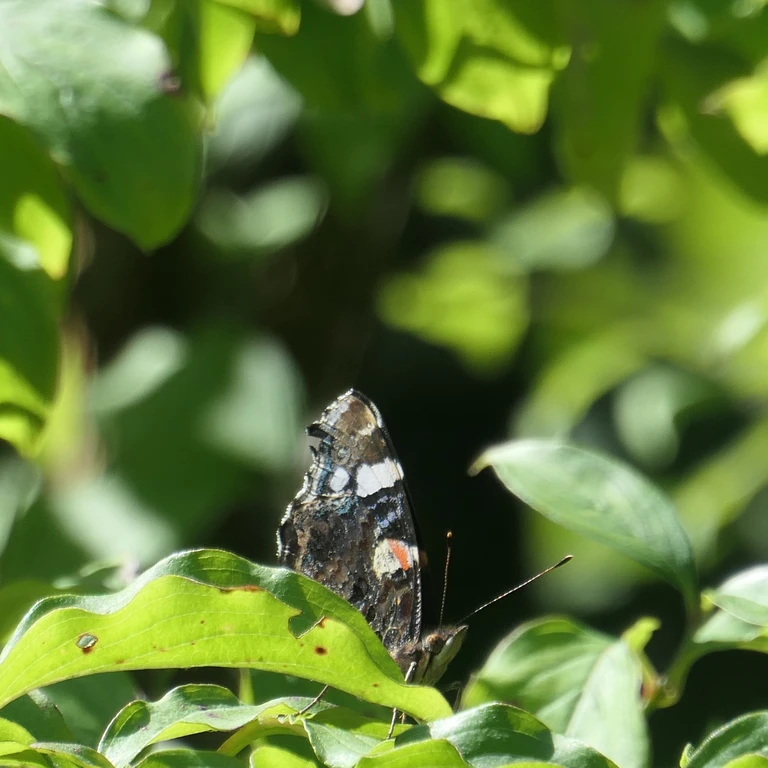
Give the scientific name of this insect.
Vanessa atalanta
